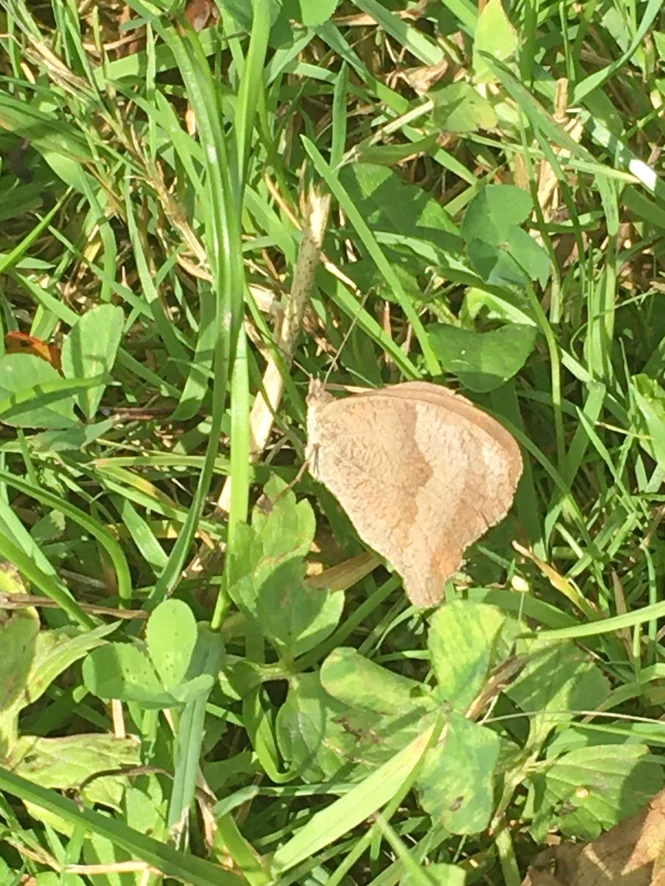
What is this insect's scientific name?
Maniola jurtina
